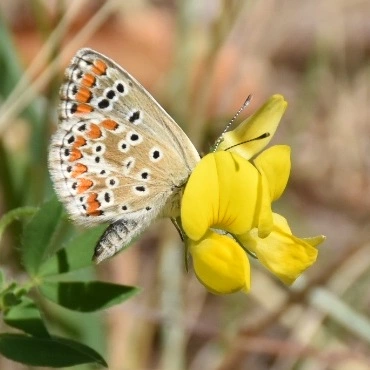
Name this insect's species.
Aricia agestis/artaxerxes
